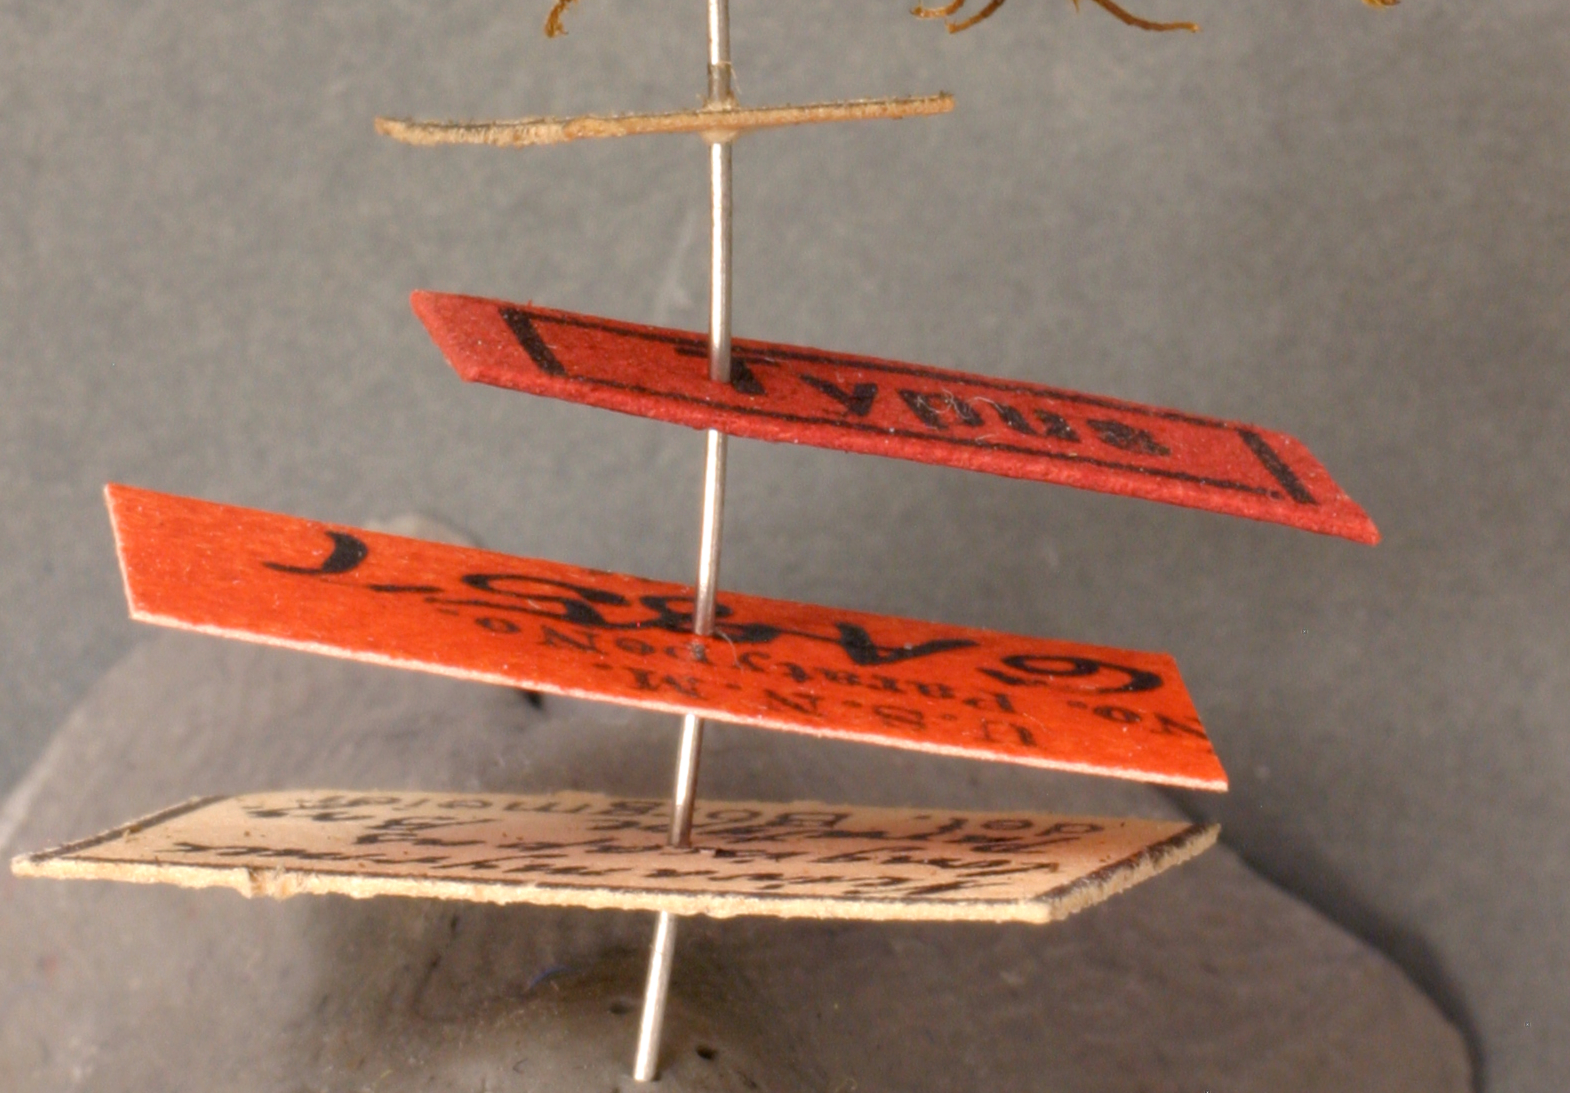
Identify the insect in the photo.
Neivamyrmex longiscapus
